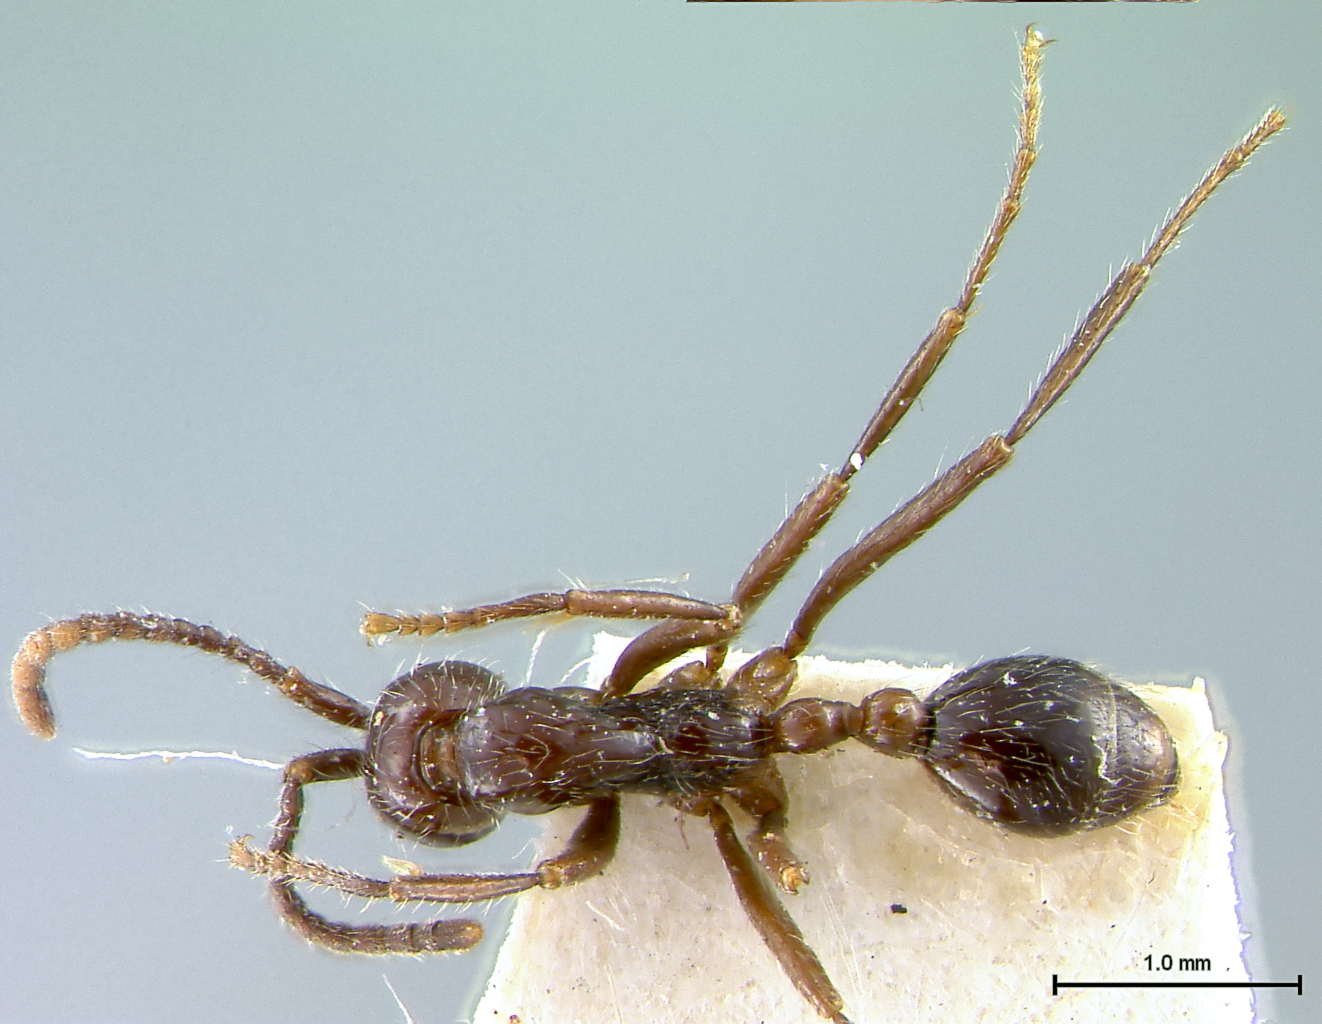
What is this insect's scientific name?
Eciton angustinode
